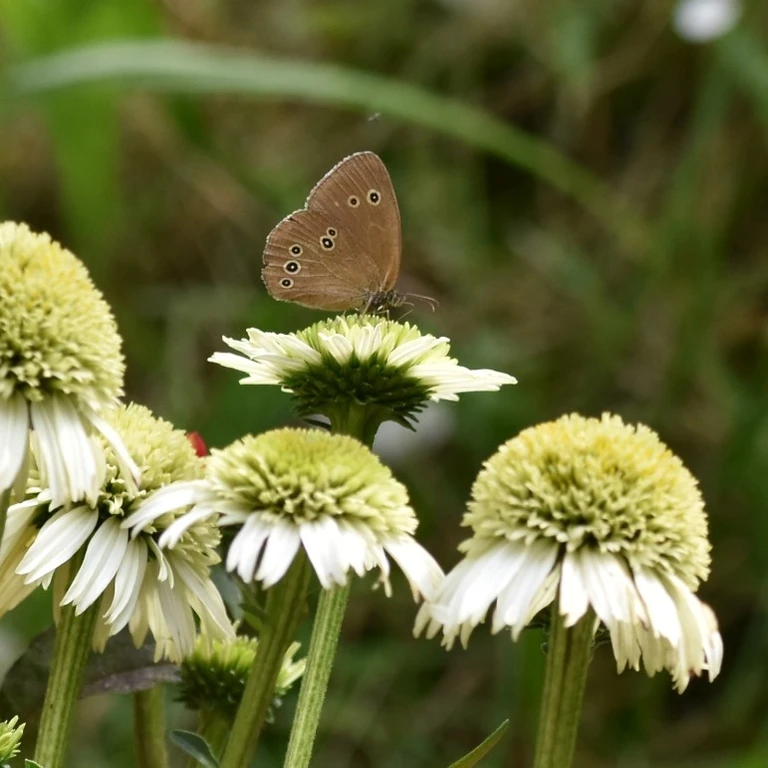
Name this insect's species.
Aphantopus hyperantus
